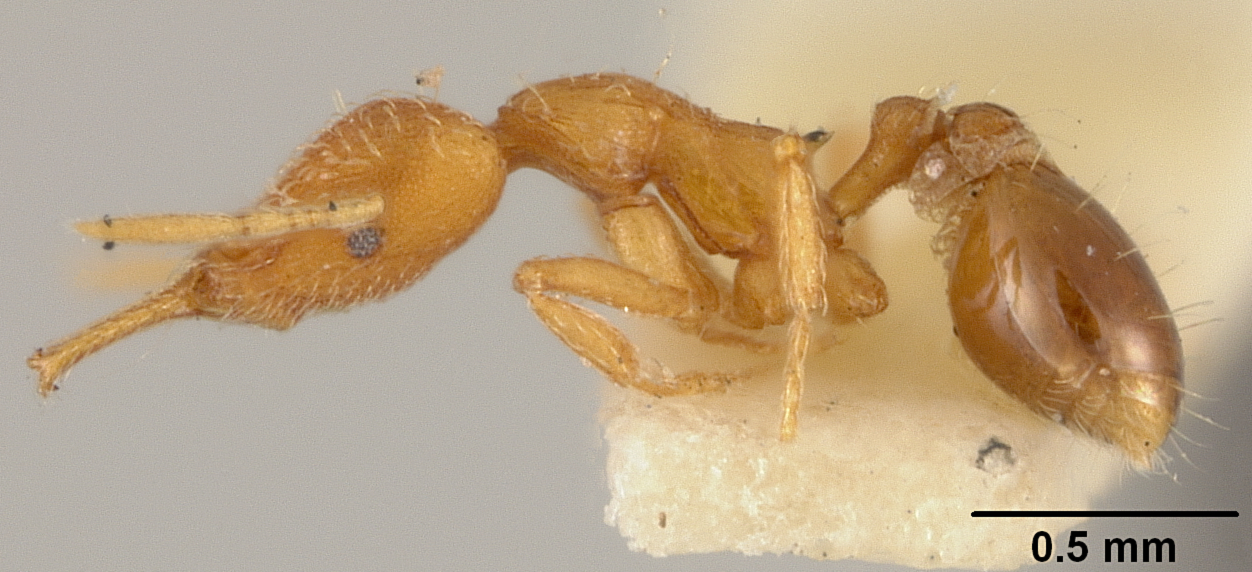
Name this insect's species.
Strumigenys nevermanni
